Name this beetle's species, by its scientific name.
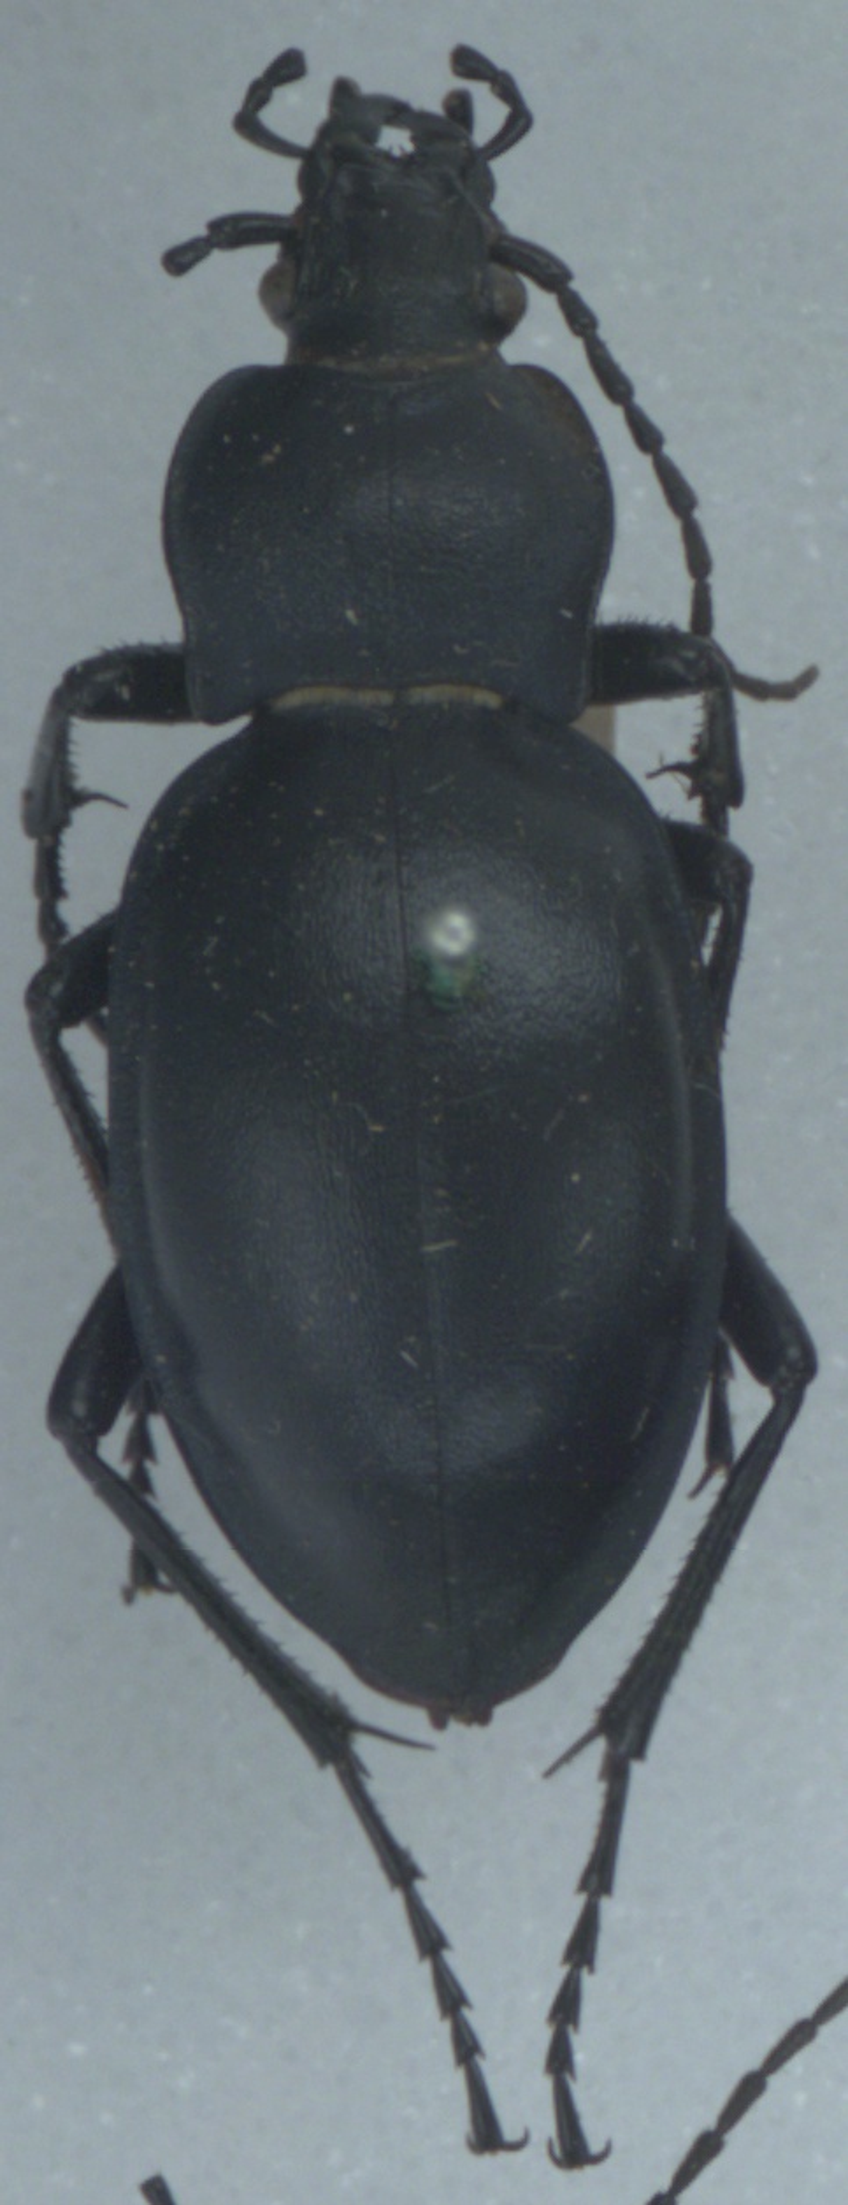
Carabus glabratus
